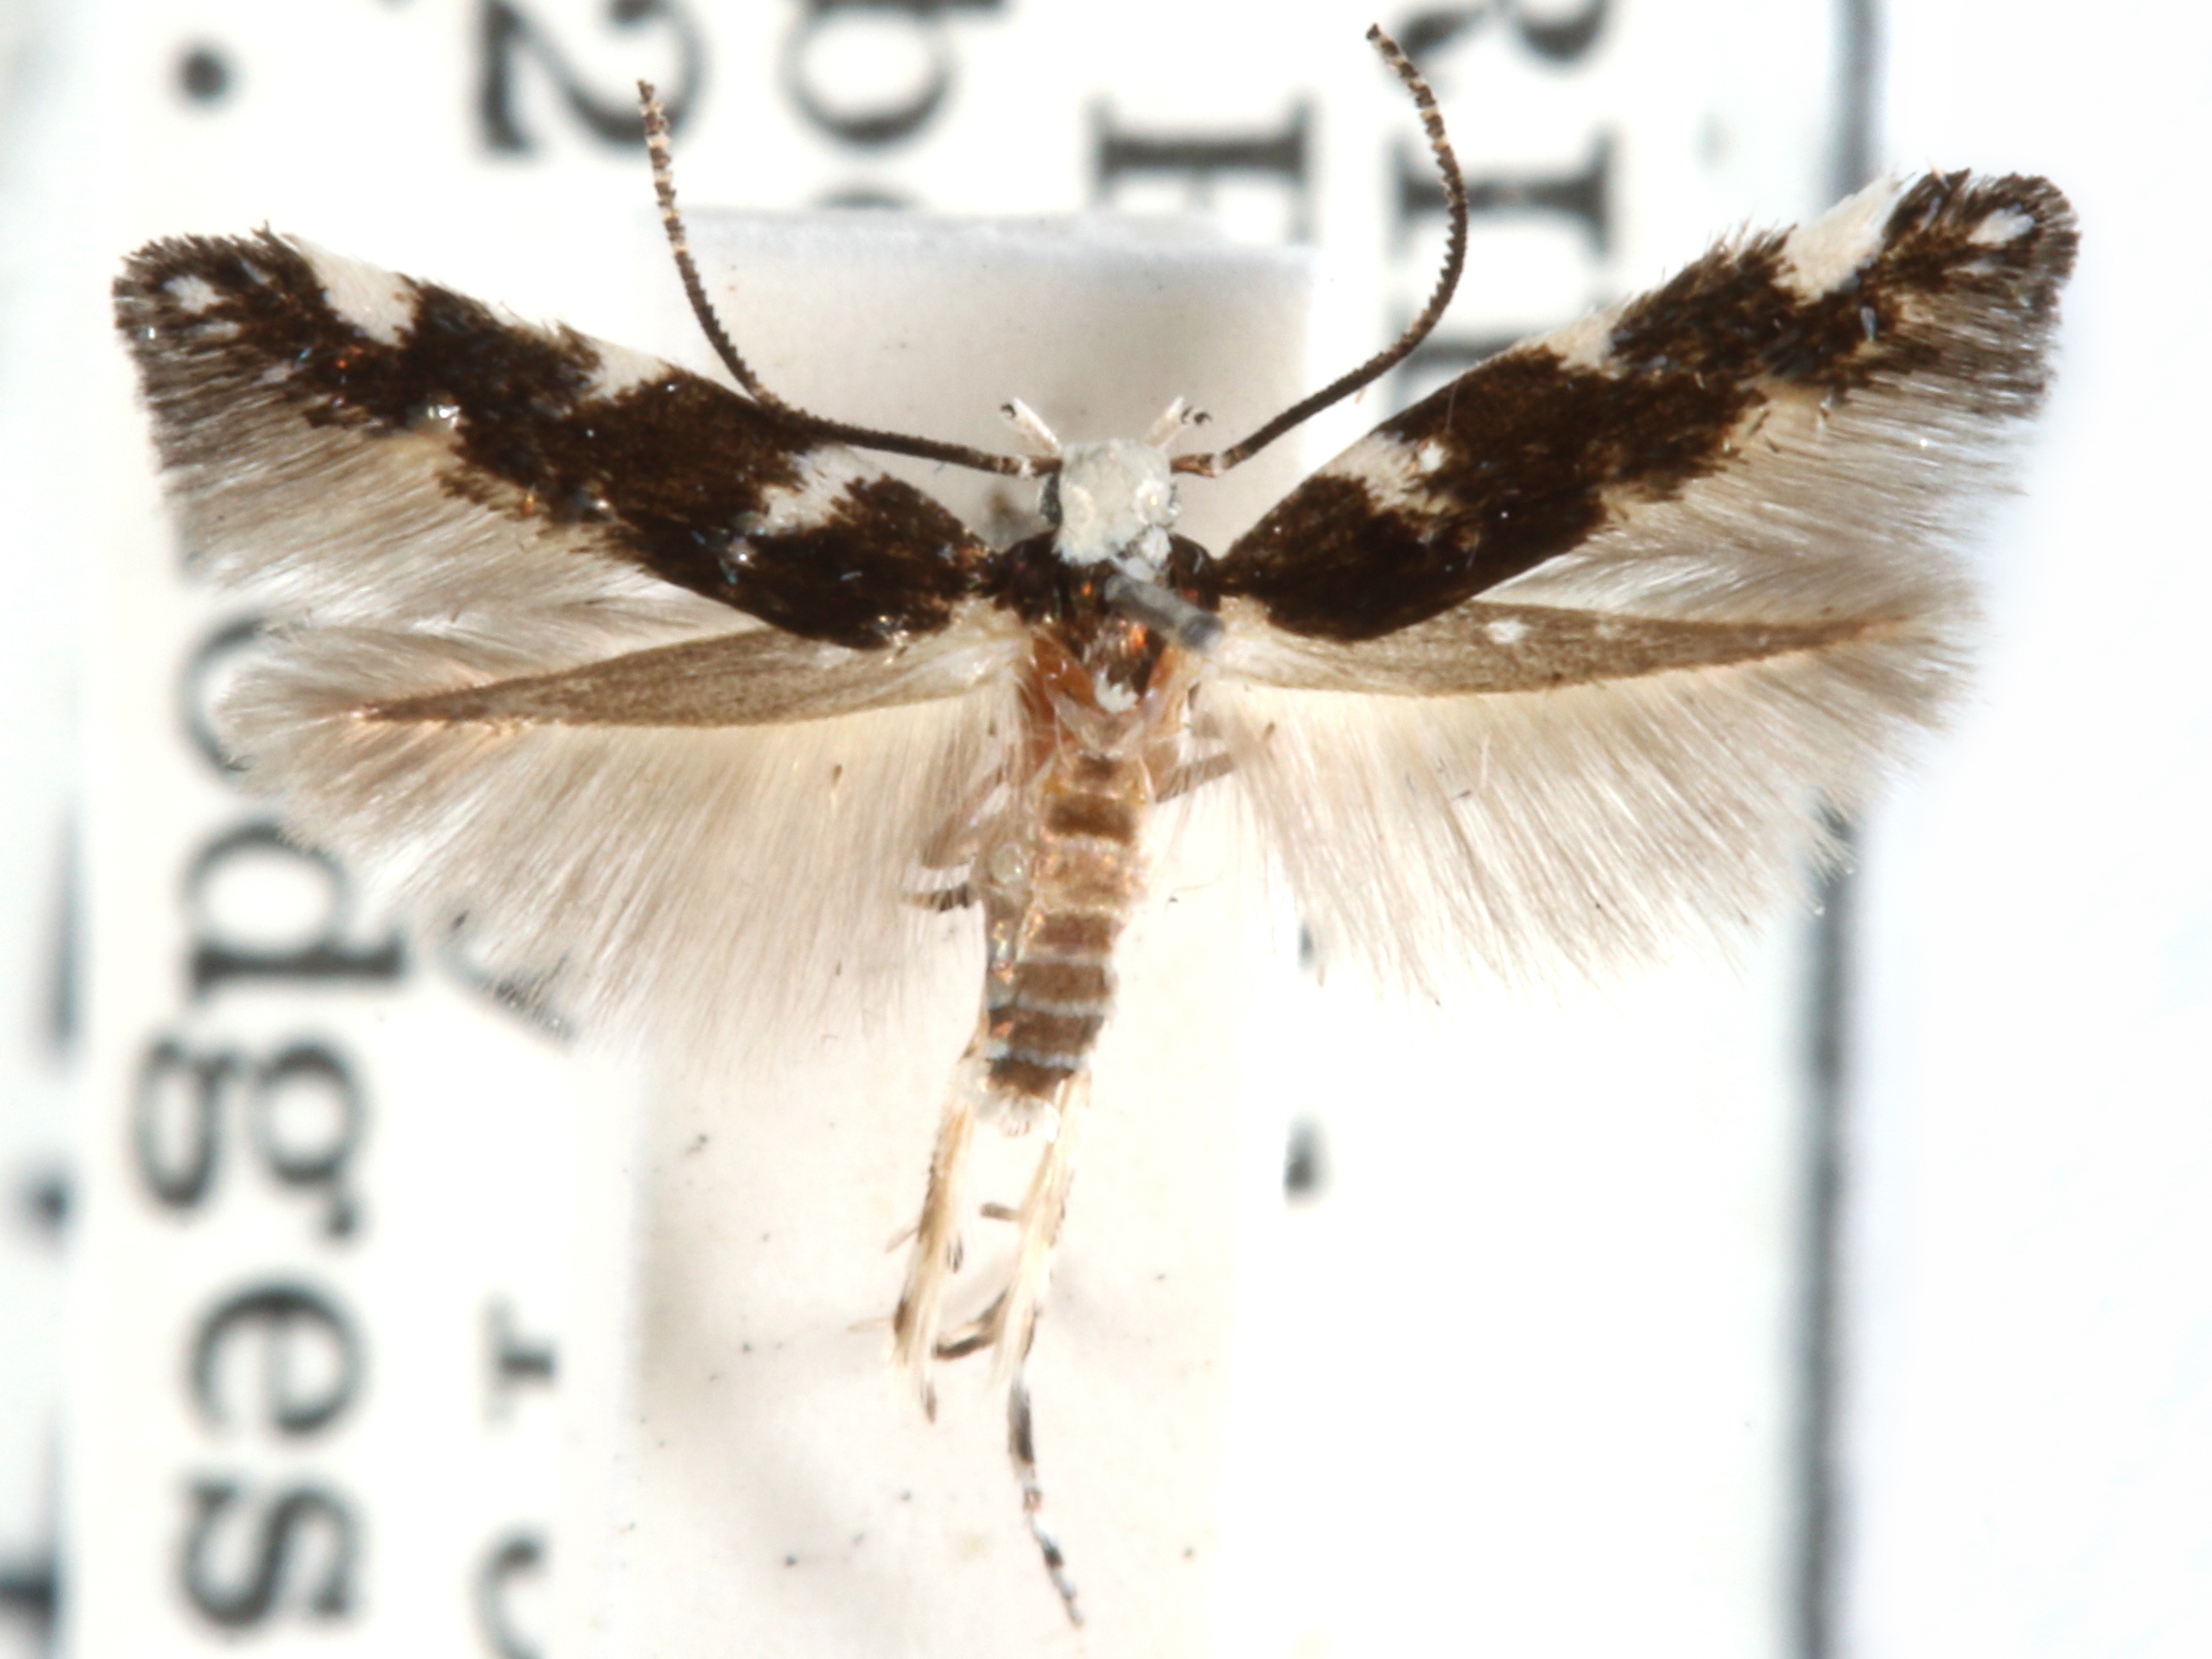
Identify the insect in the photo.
Stagmatophora sexnotella
